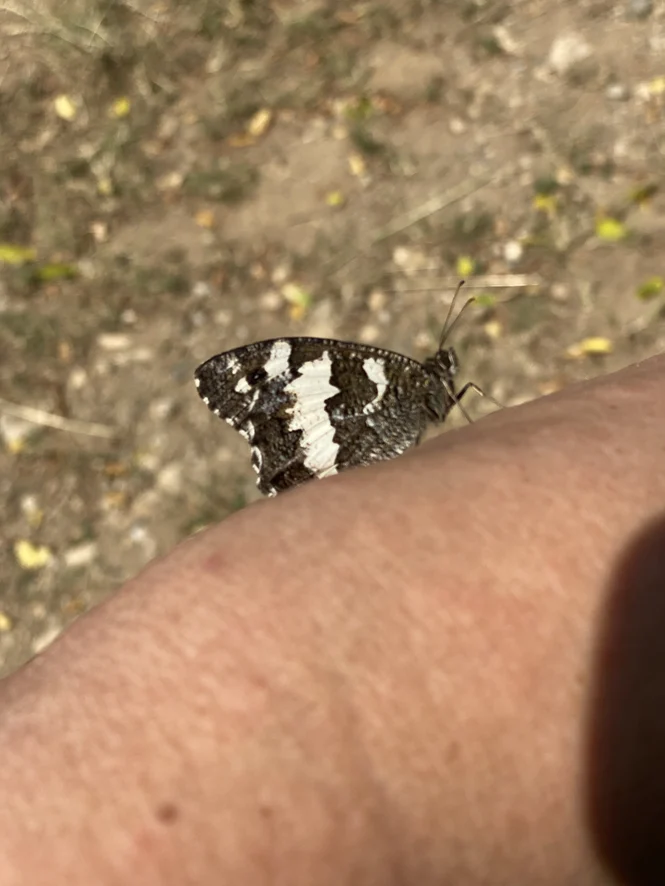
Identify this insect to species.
Brintesia circe
